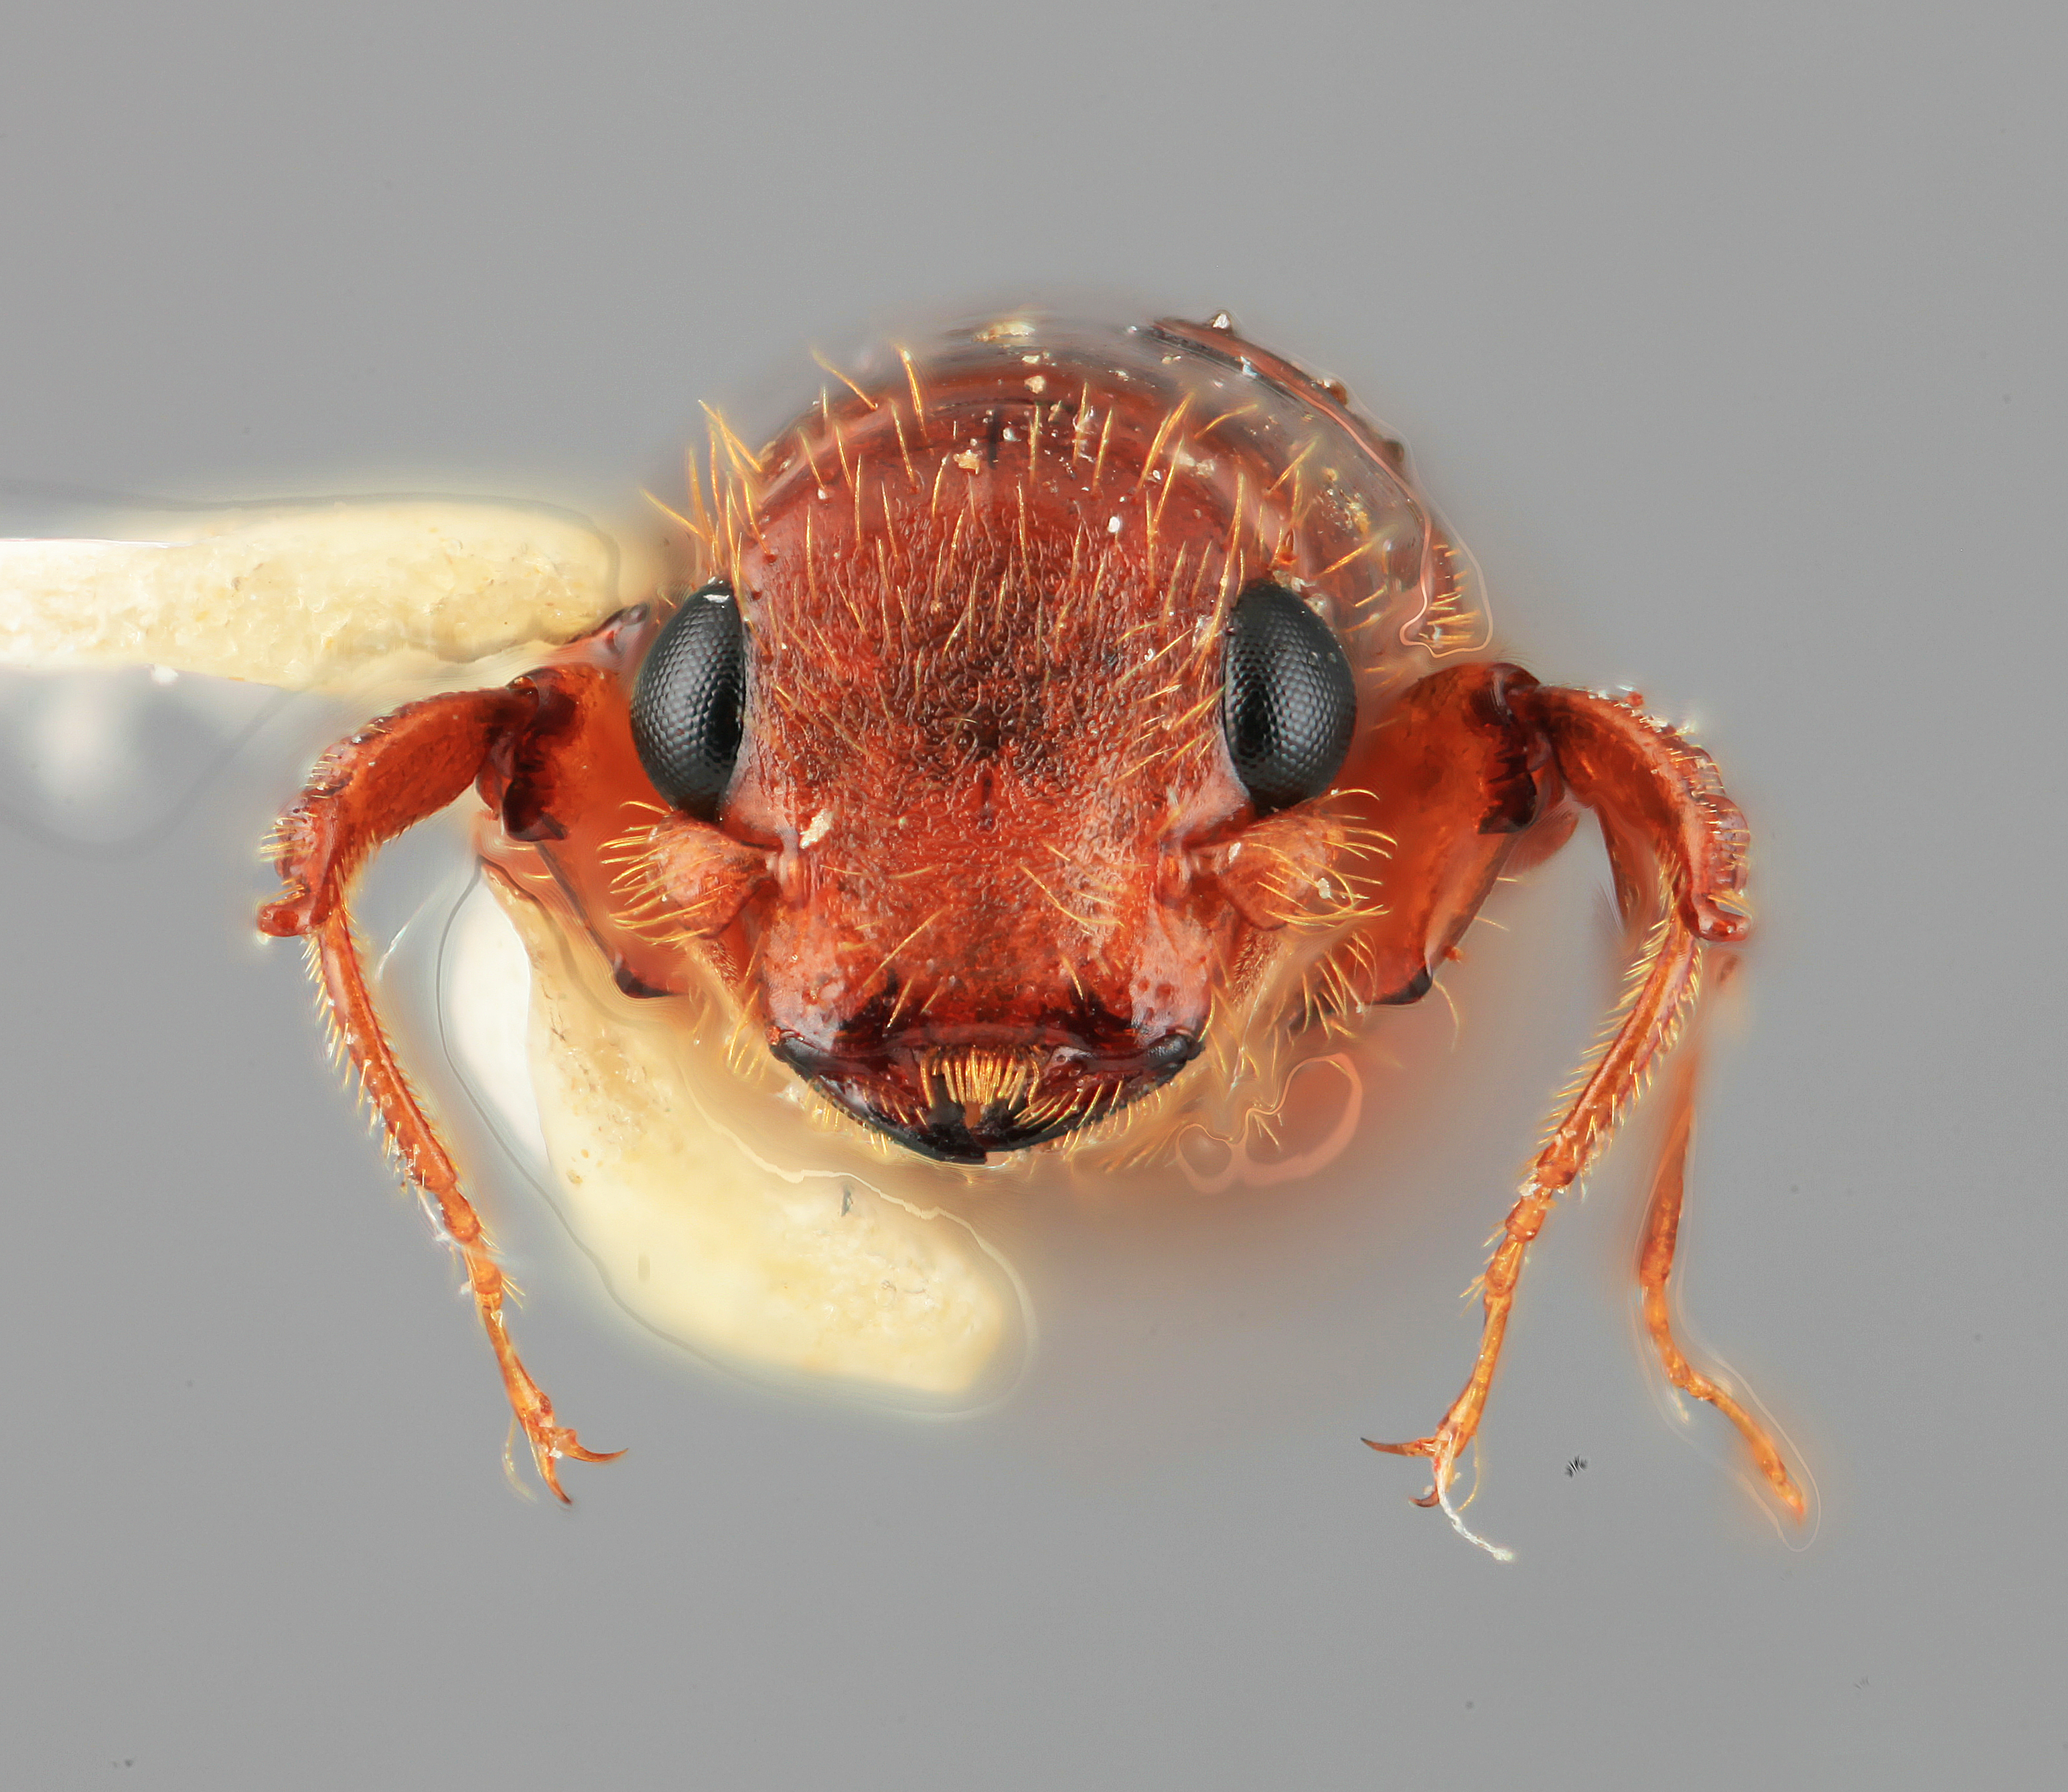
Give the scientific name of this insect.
Platypus simpliciformis
